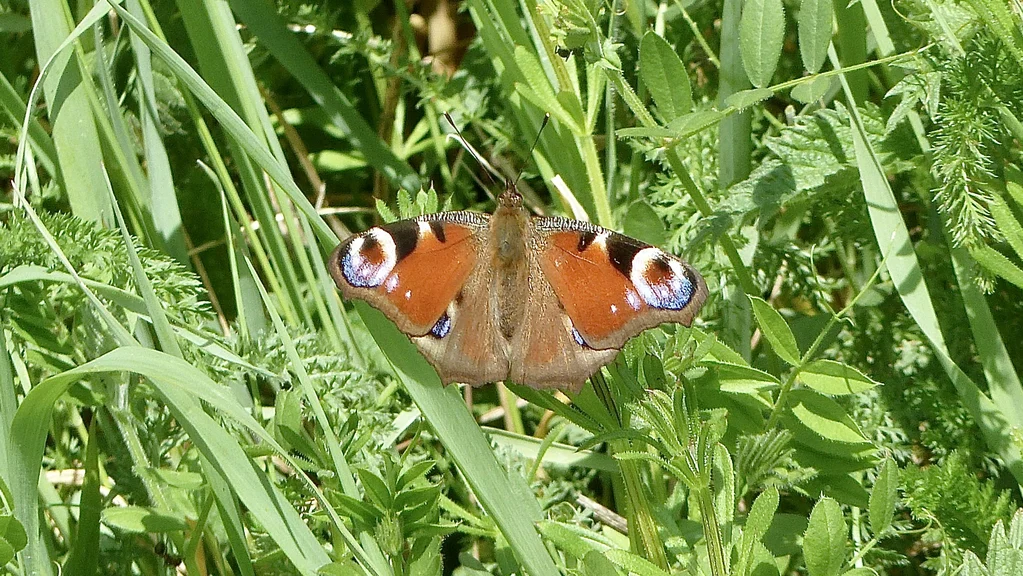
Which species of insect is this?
Aglais io
